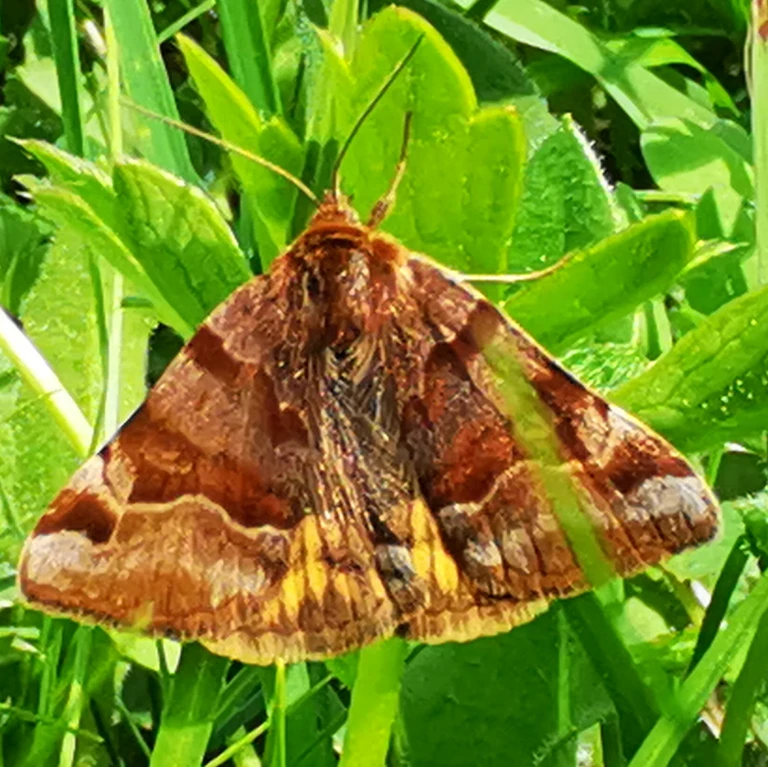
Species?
Euclidia glyphica
